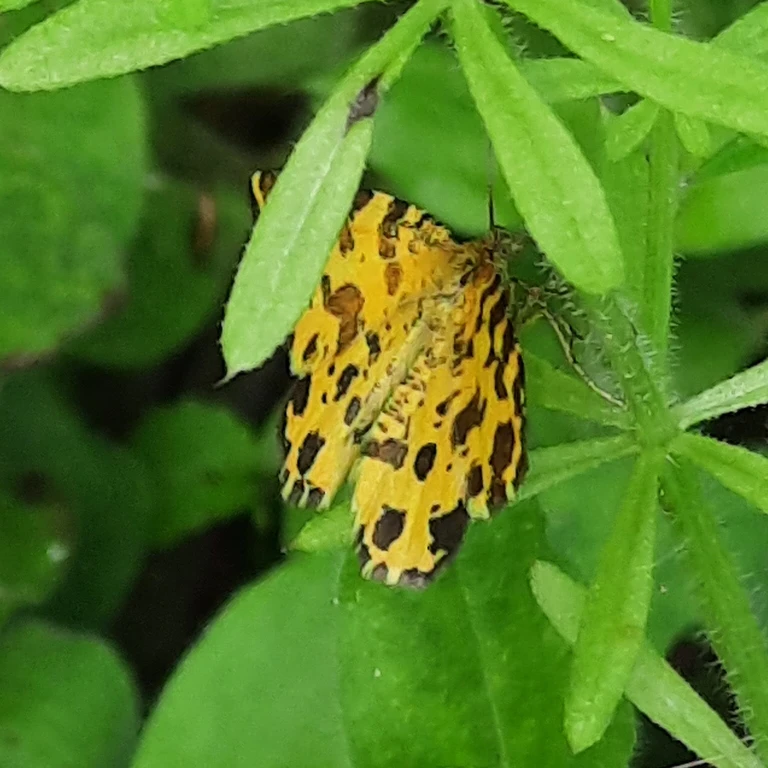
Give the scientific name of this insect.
Pseudopanthera macularia
